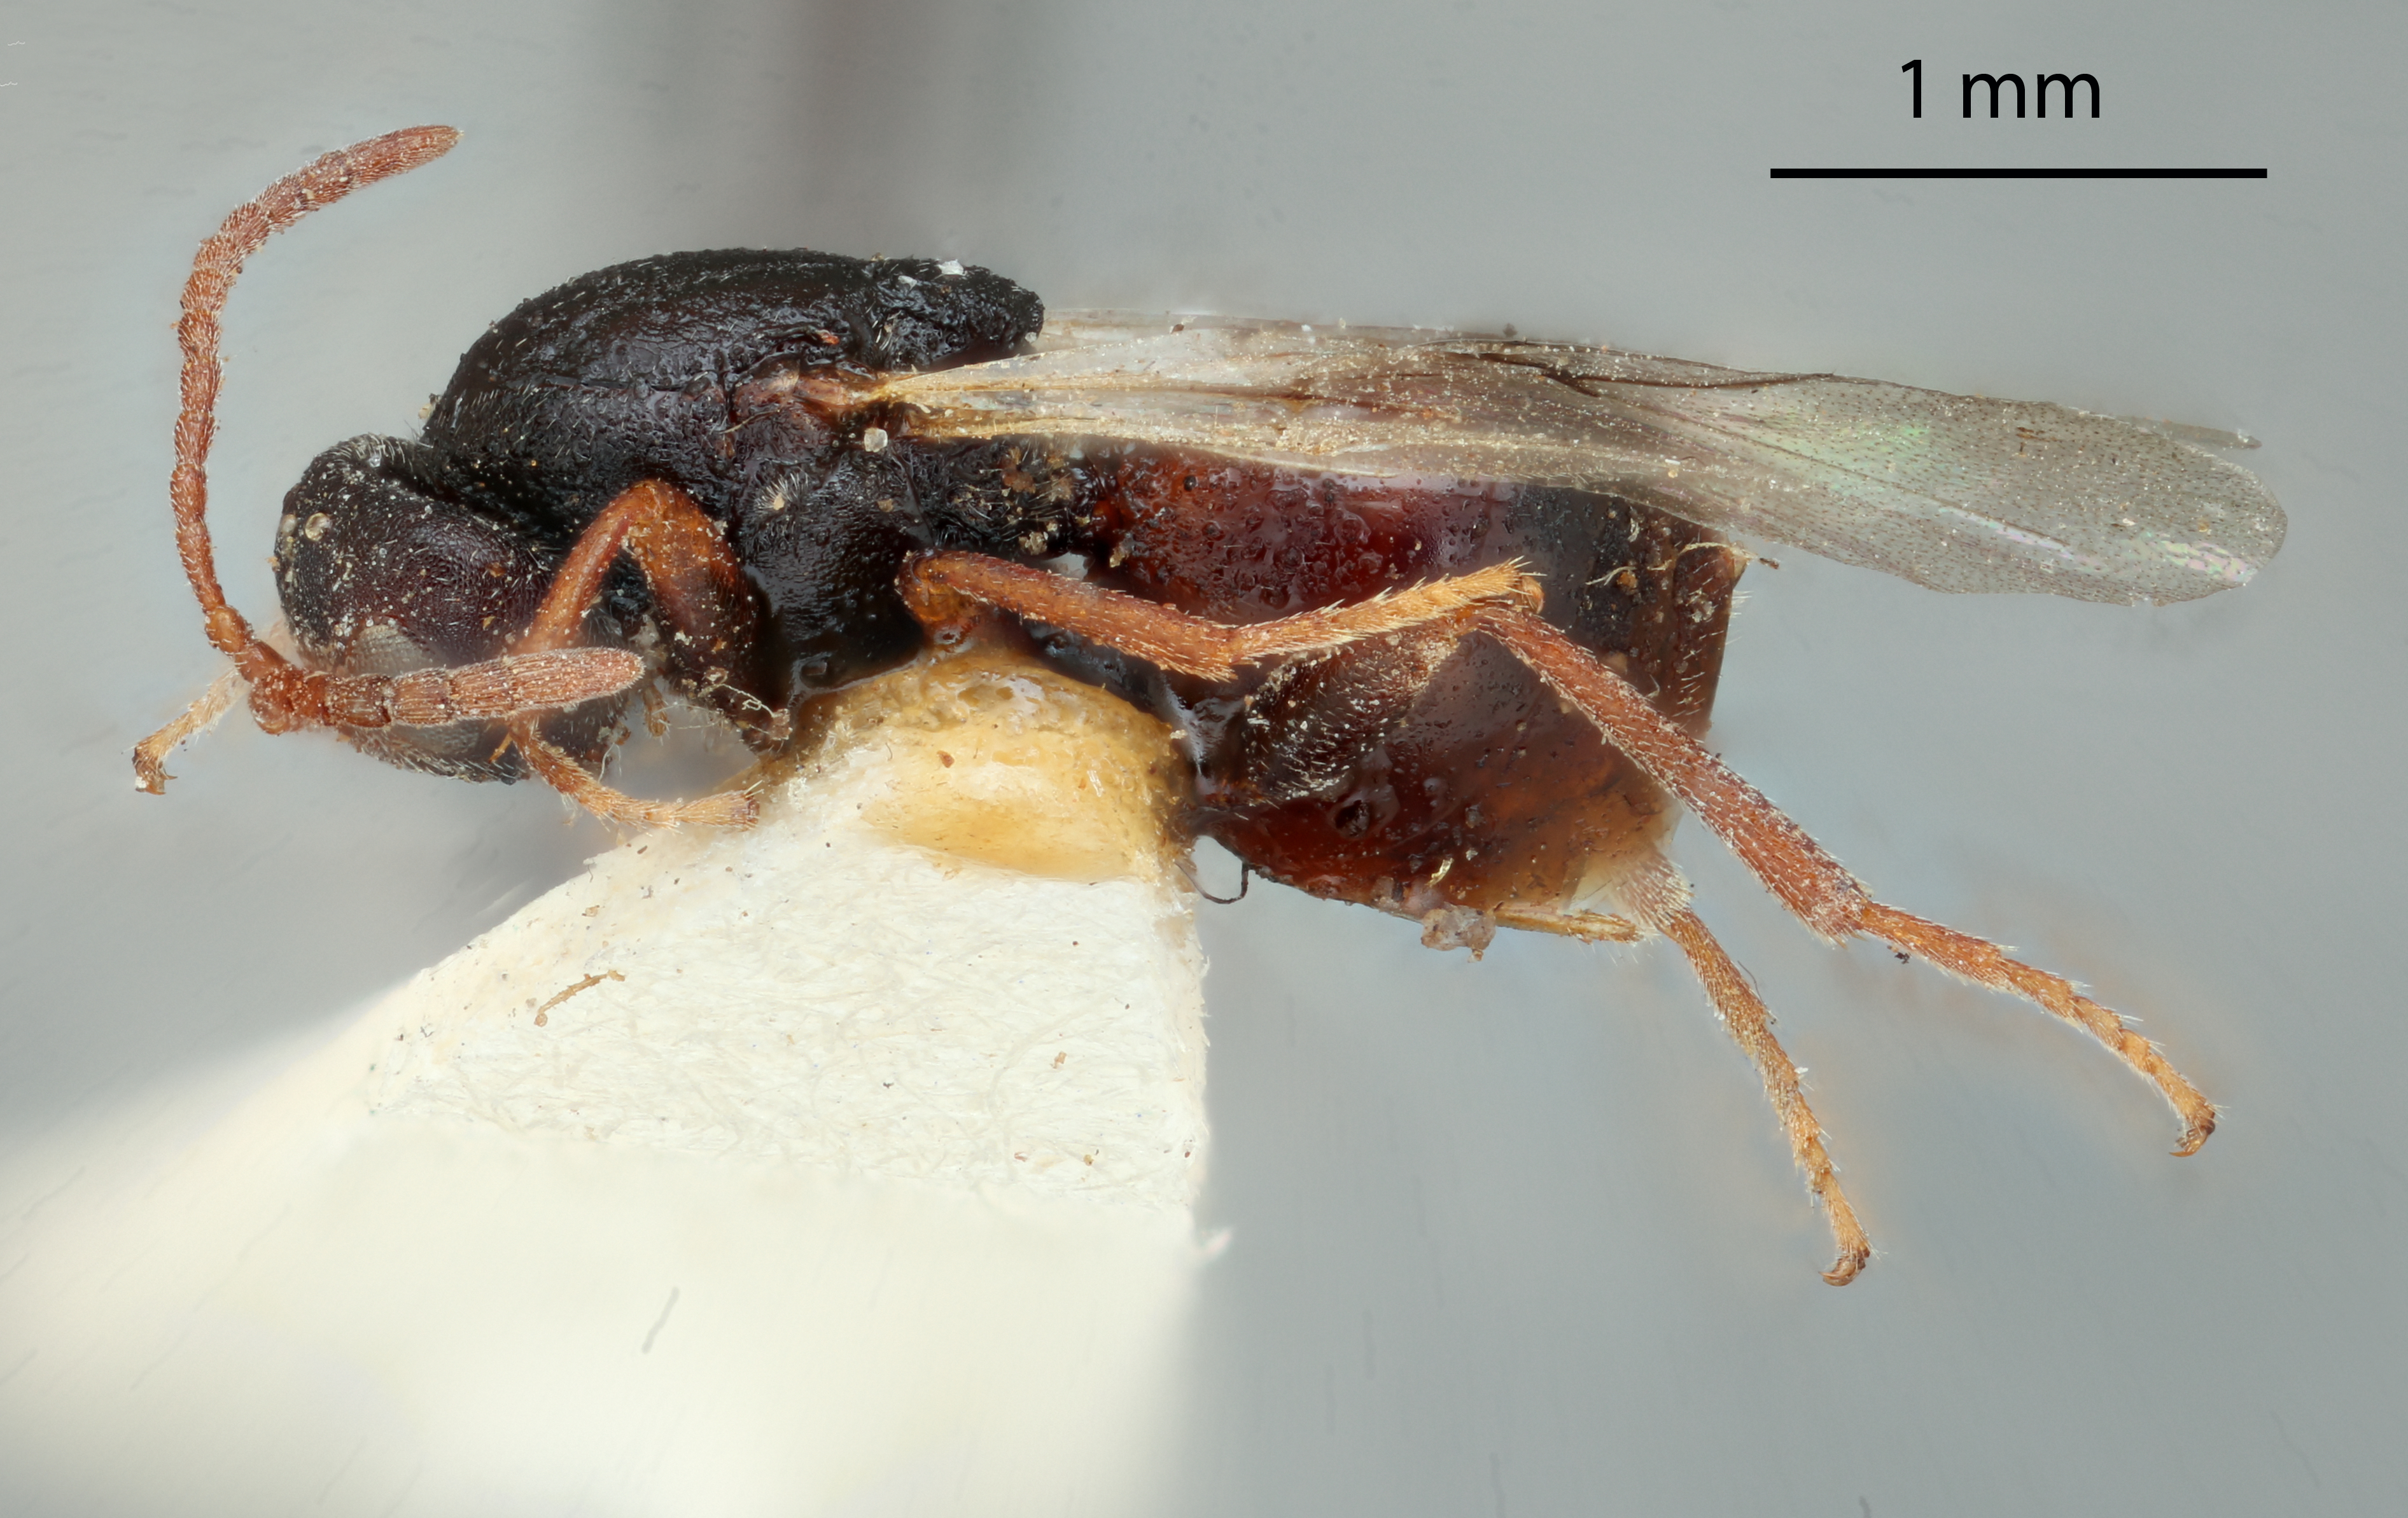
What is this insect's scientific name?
Bassettia tenuana
